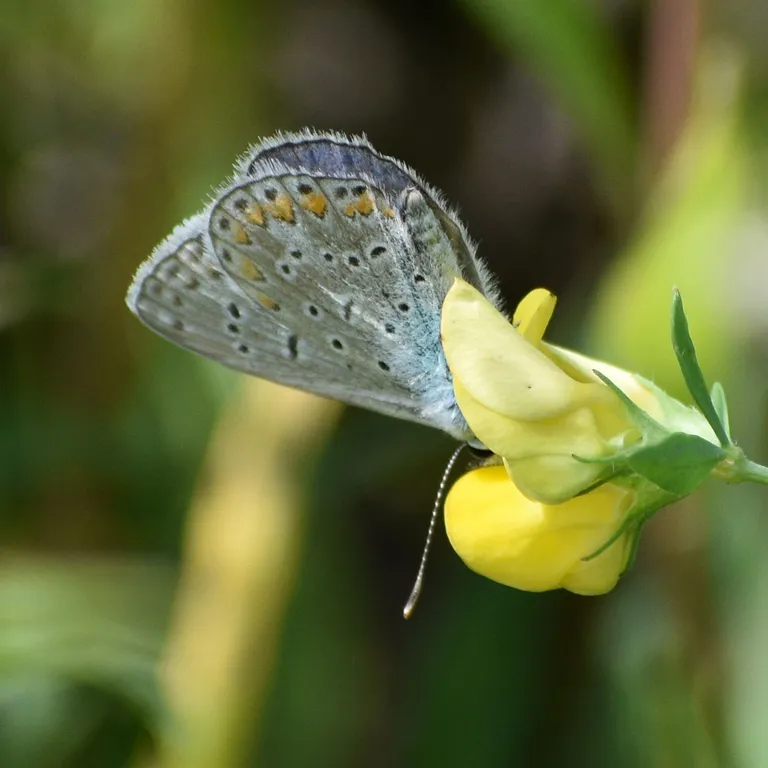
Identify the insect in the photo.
Polyommatus icarus
